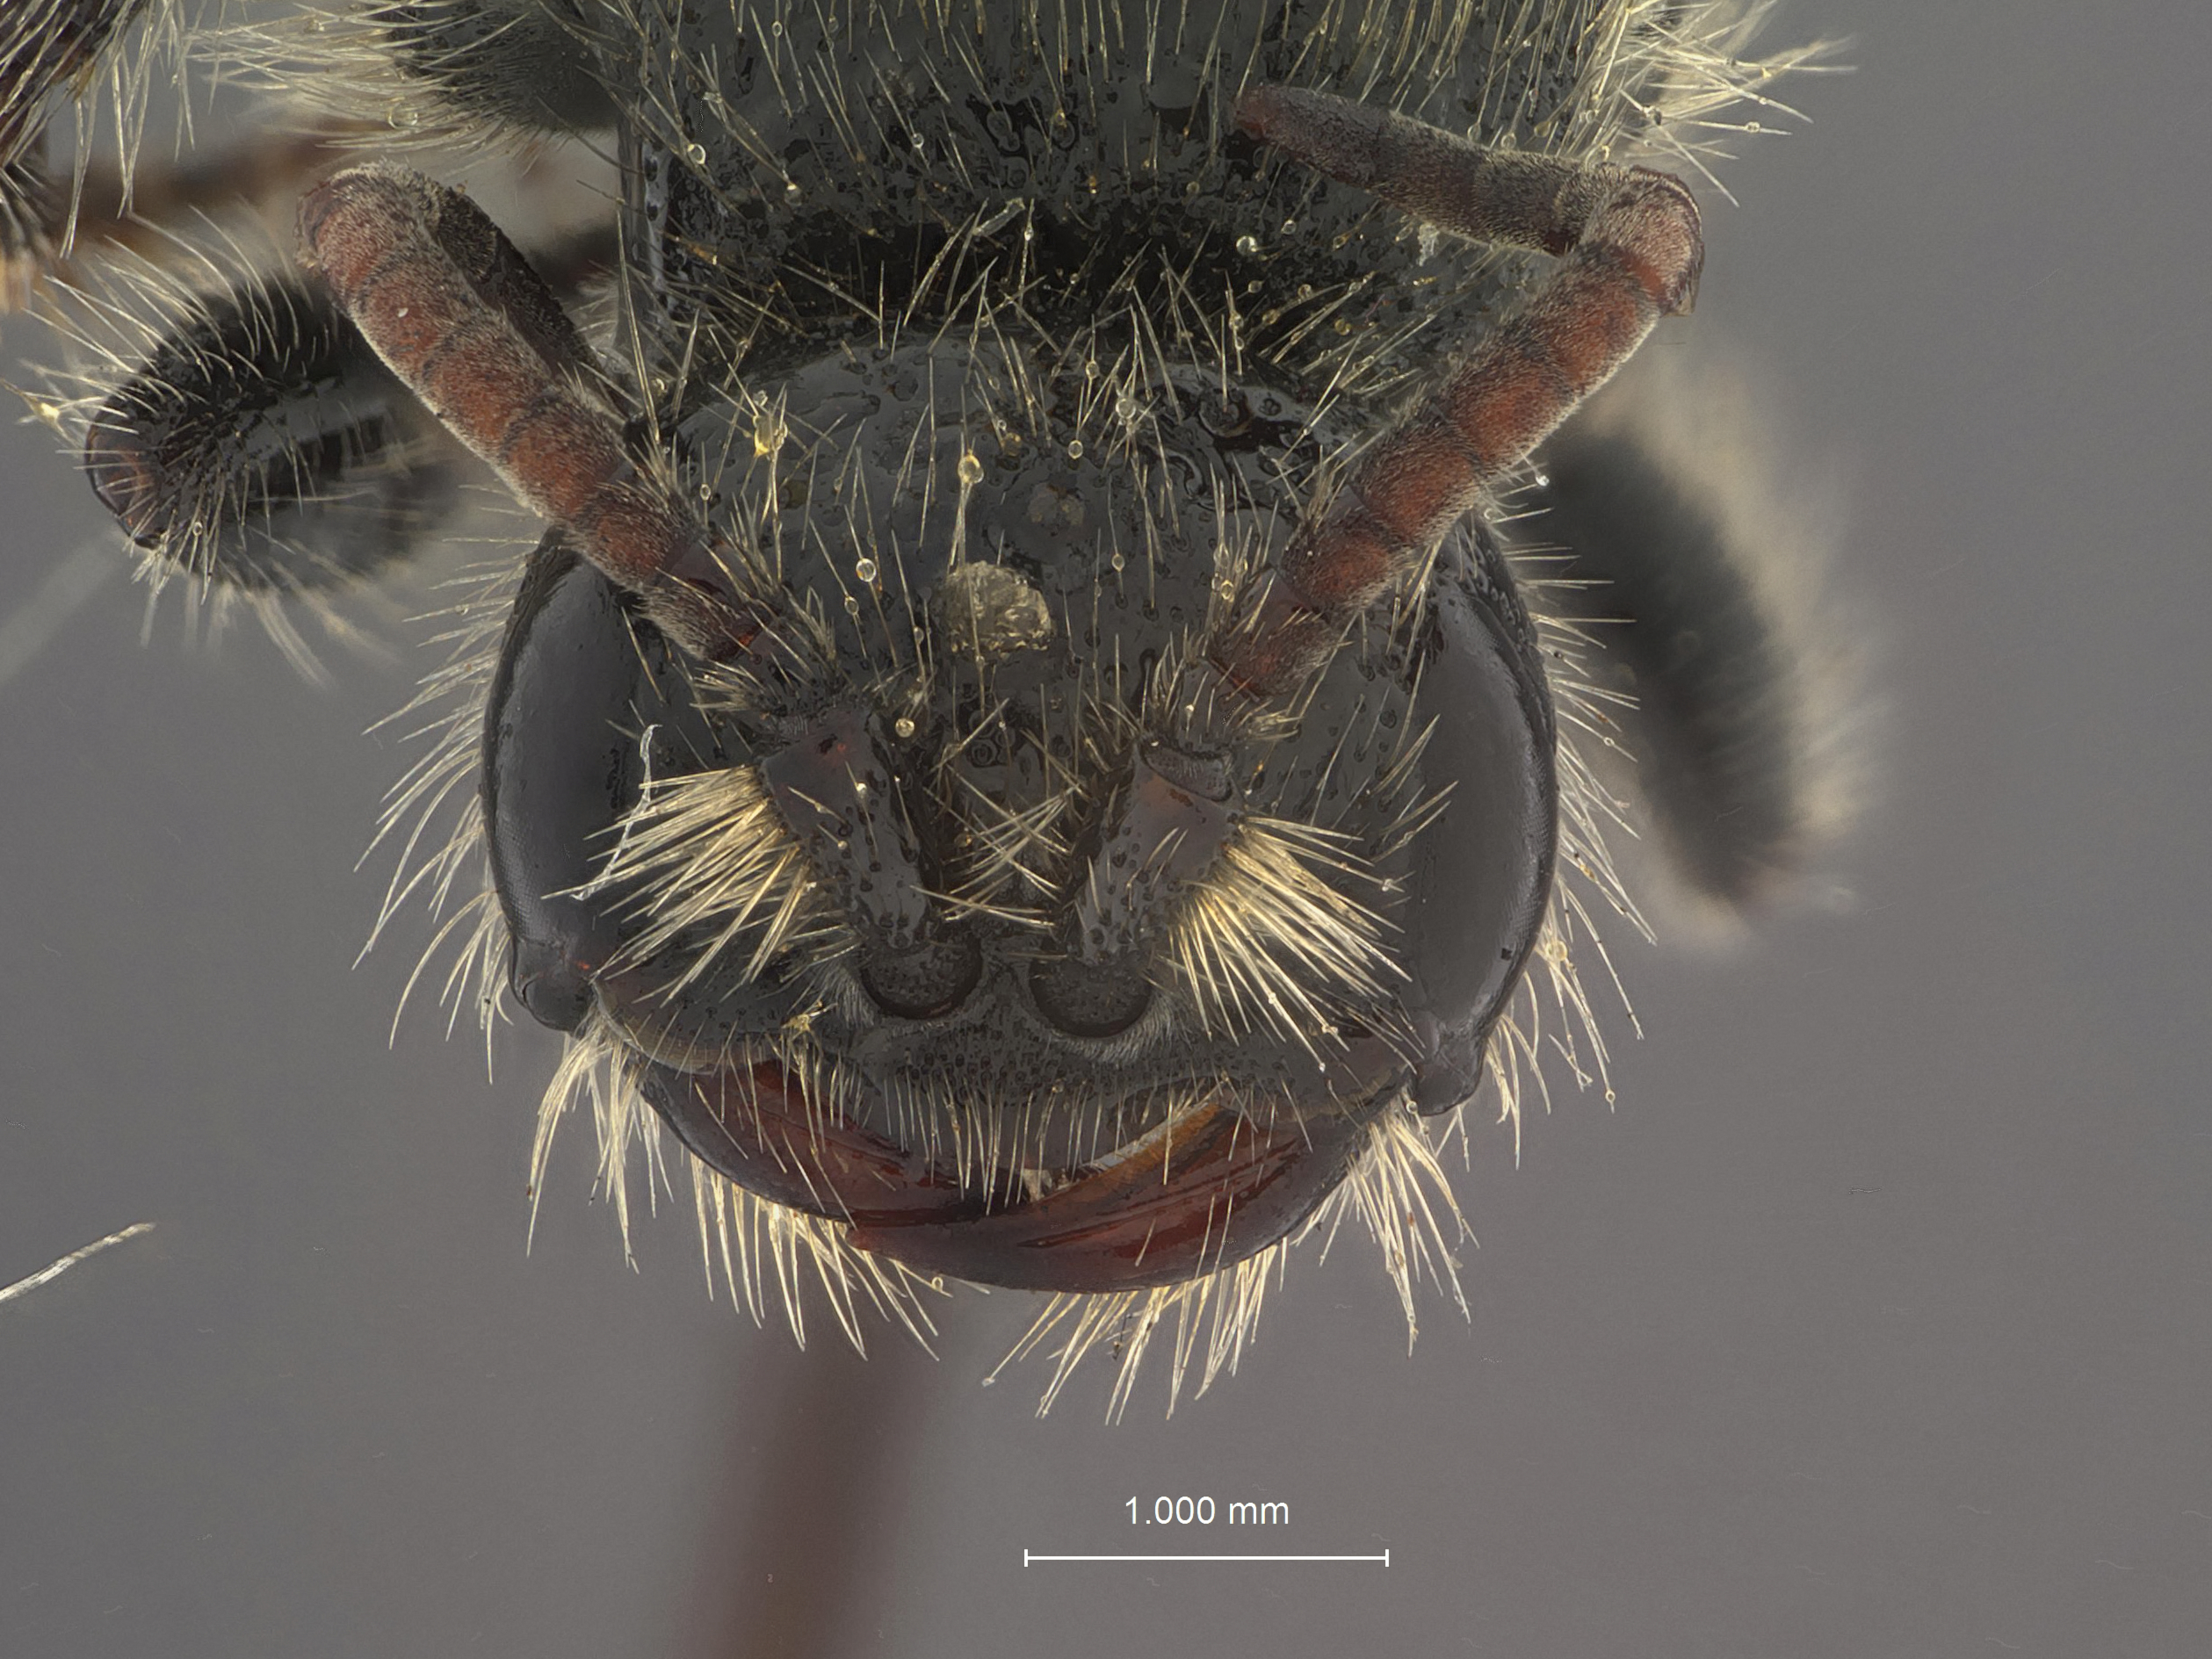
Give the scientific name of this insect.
Tiphia shastensis
